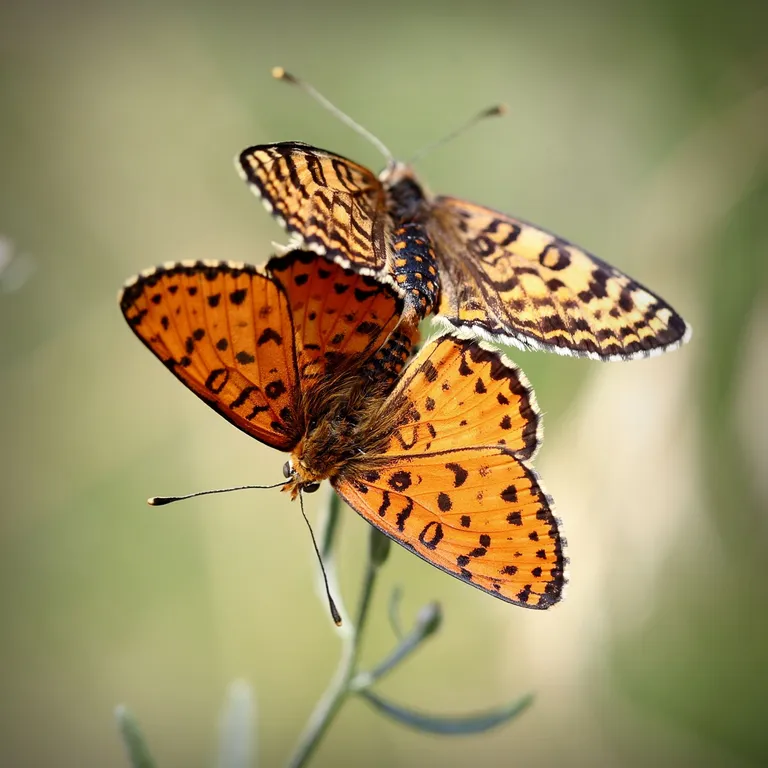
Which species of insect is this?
Melitaea didyma
